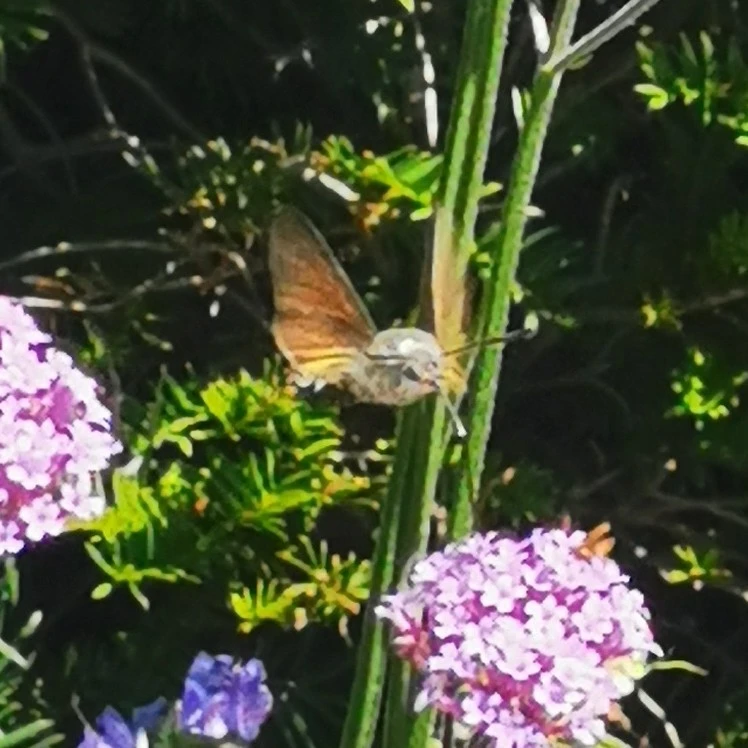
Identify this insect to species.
Macroglossum stellatarum
